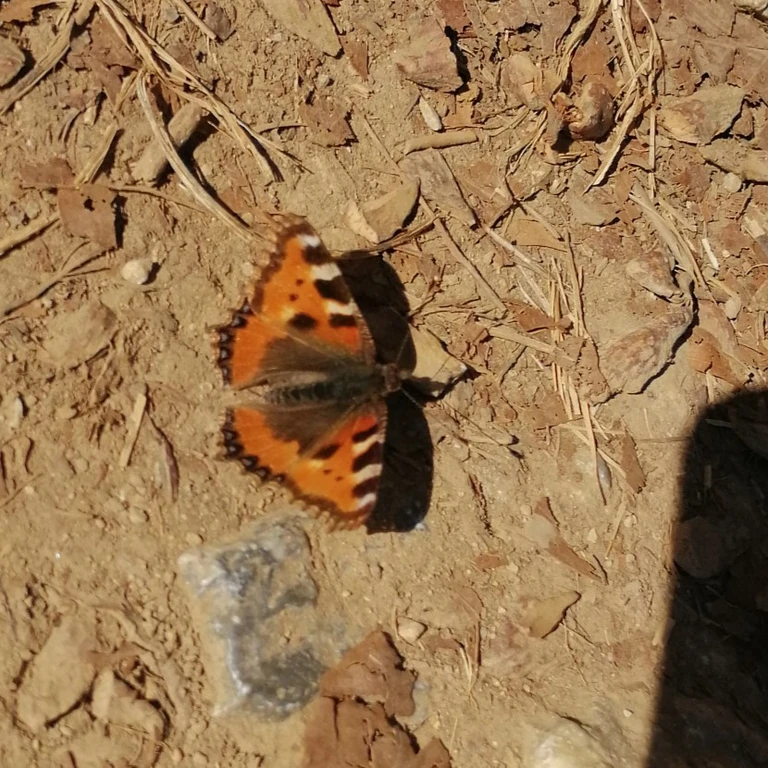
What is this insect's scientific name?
Aglais urticae
